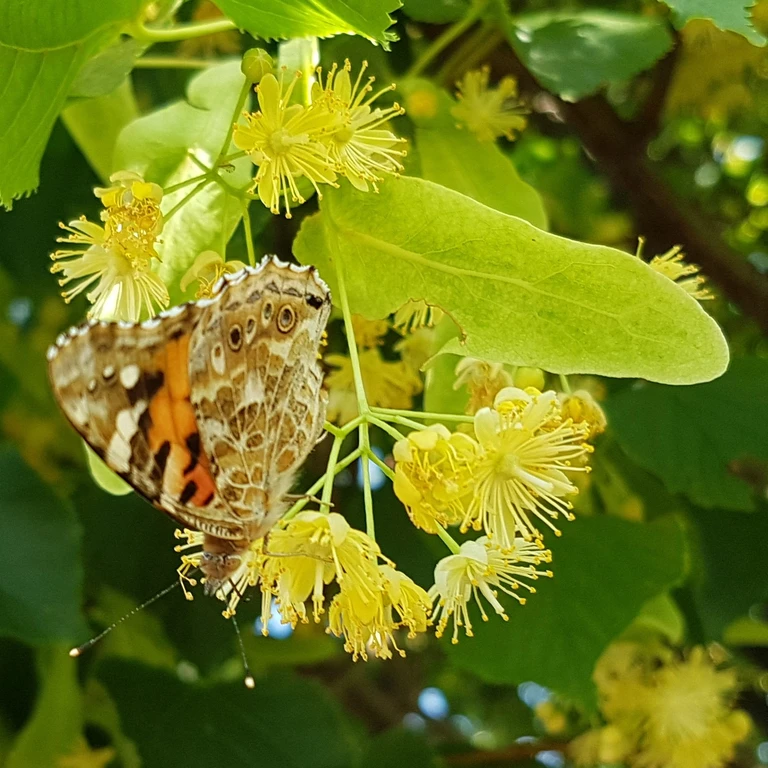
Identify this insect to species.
Vanessa cardui
